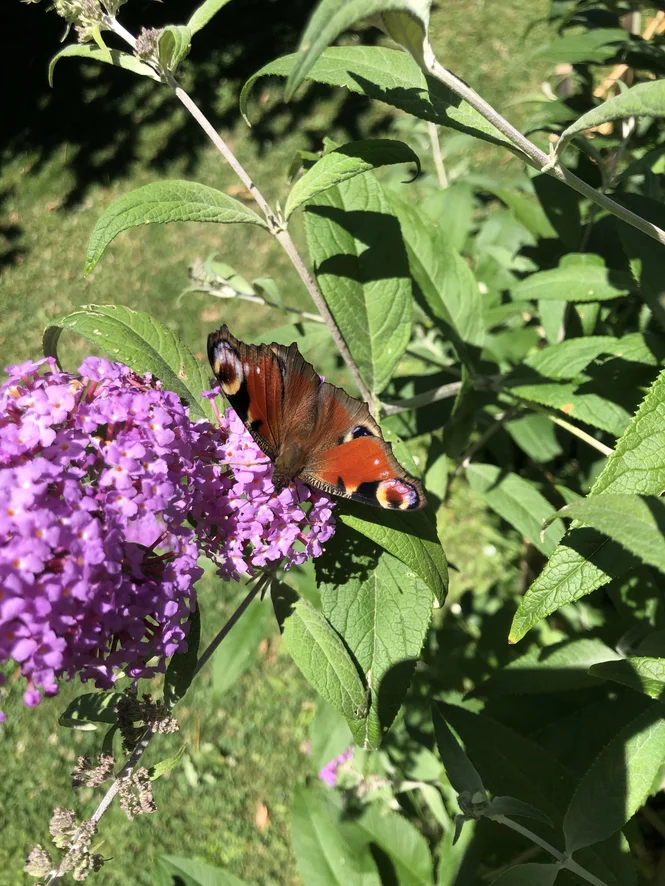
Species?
Aglais io
